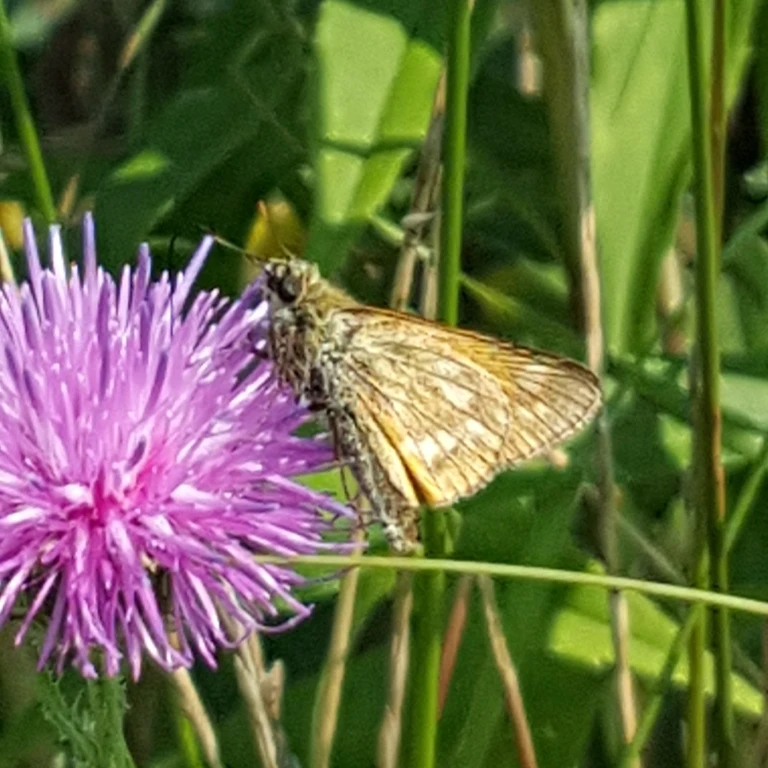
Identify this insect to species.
Ochlodes sylvanus (also Ochlodes venata)
